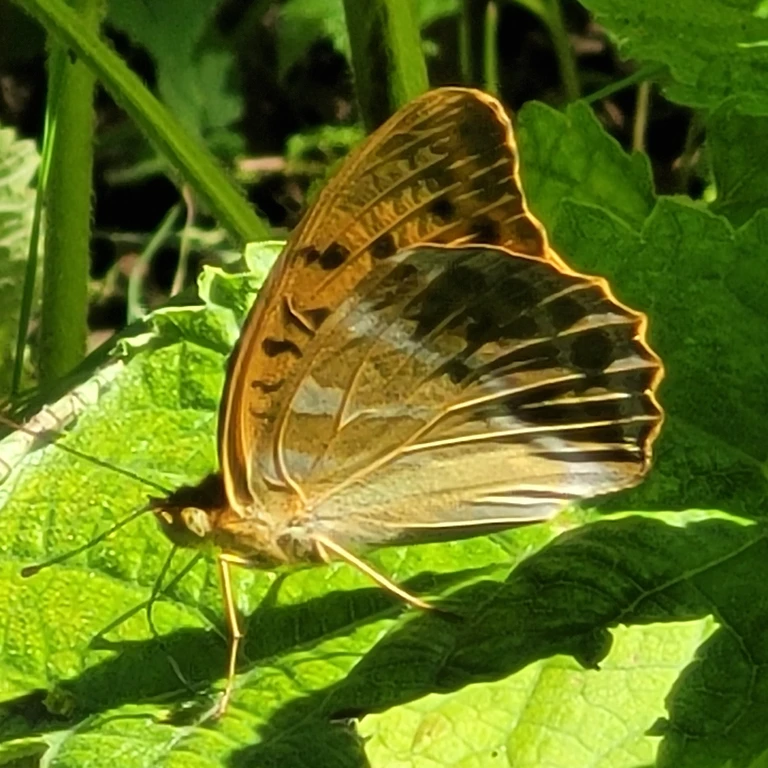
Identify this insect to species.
Argynnis paphia
